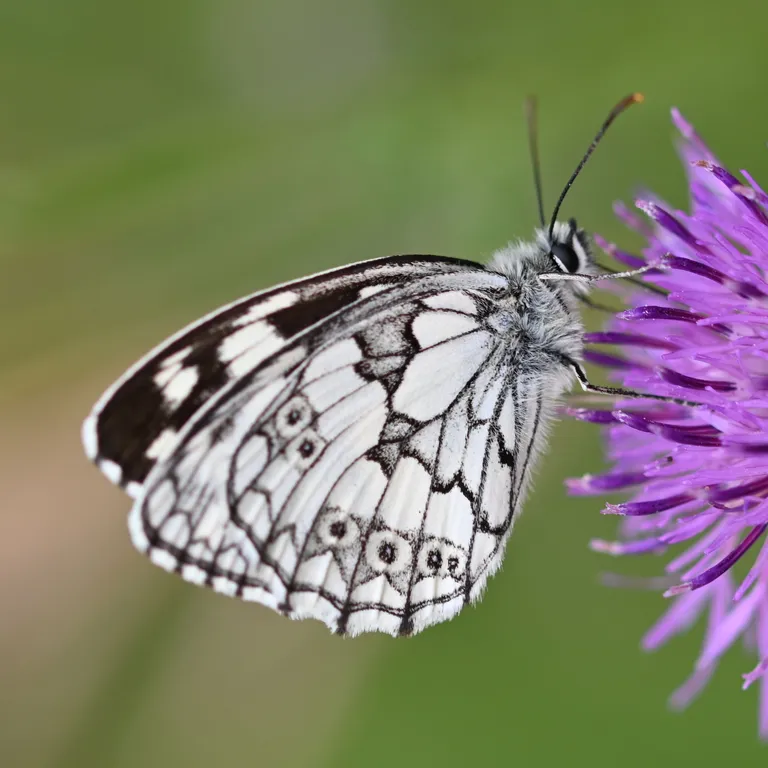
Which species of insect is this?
Melanargia galathea
